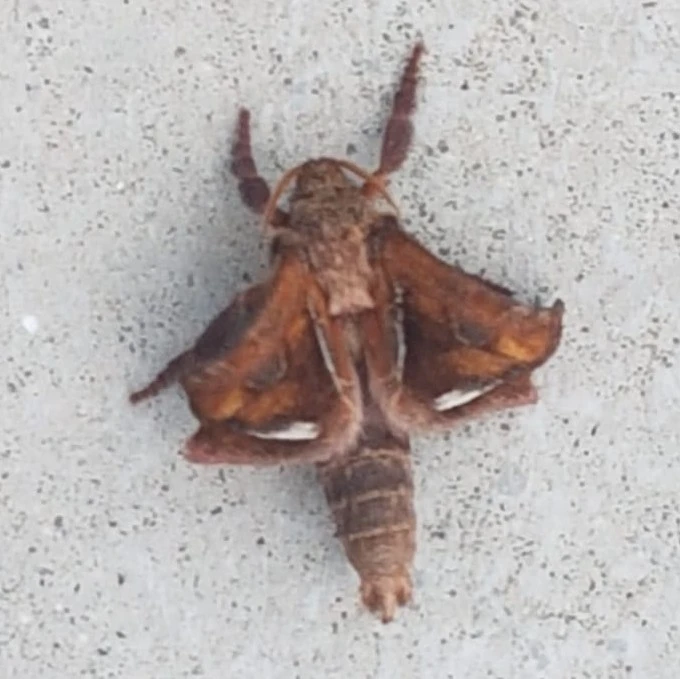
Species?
Triodia sylvina
